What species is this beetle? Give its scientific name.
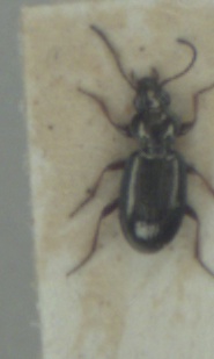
Bembidion properans
